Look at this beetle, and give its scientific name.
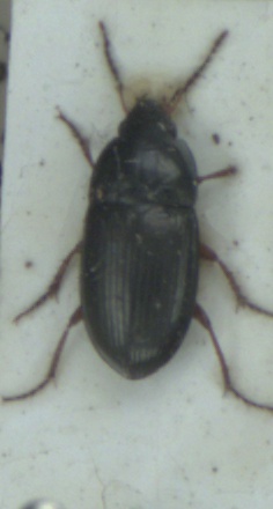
Amara familiaris
